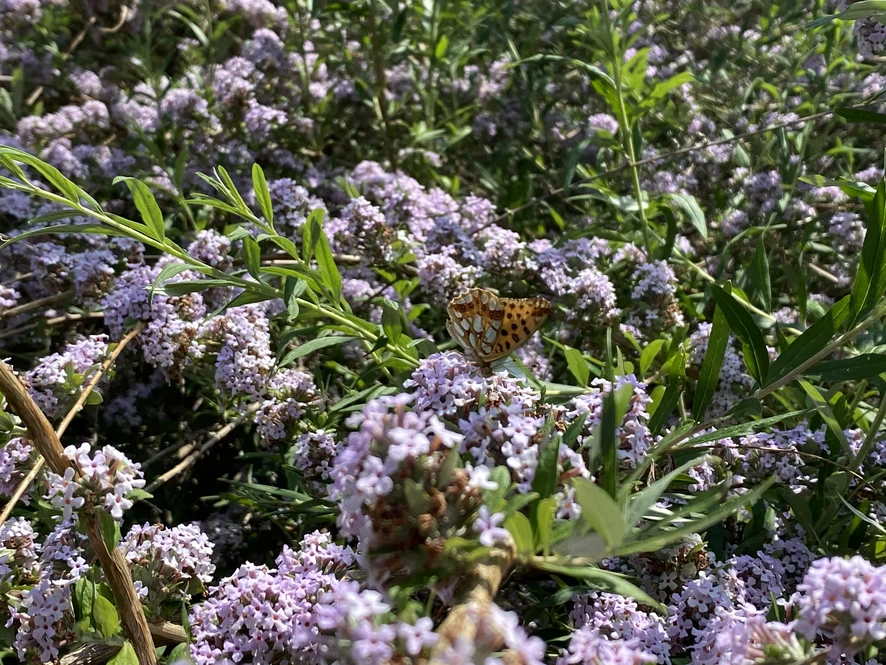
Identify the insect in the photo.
Issoria lathonia
